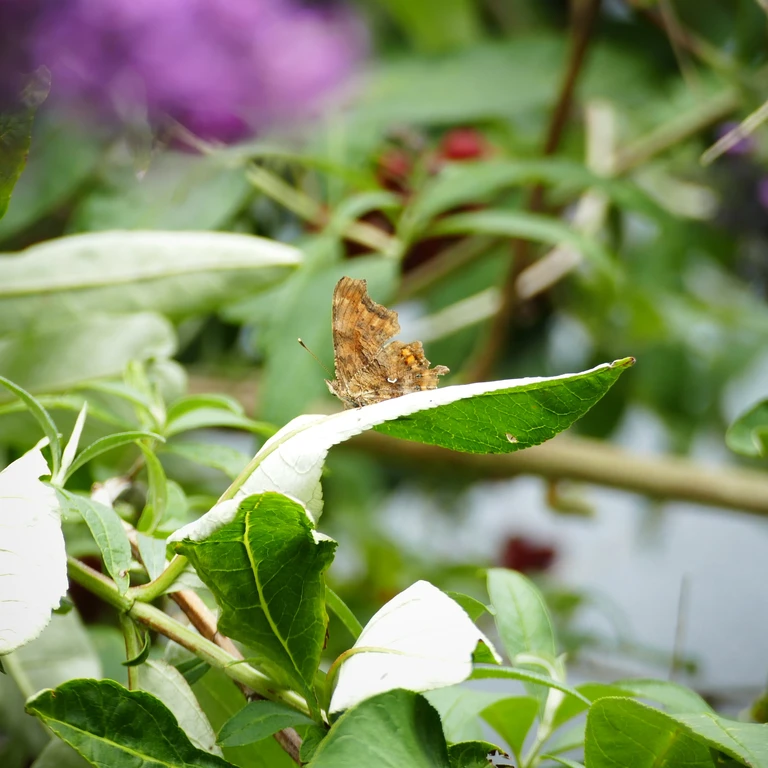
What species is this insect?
Polygonia c-album
